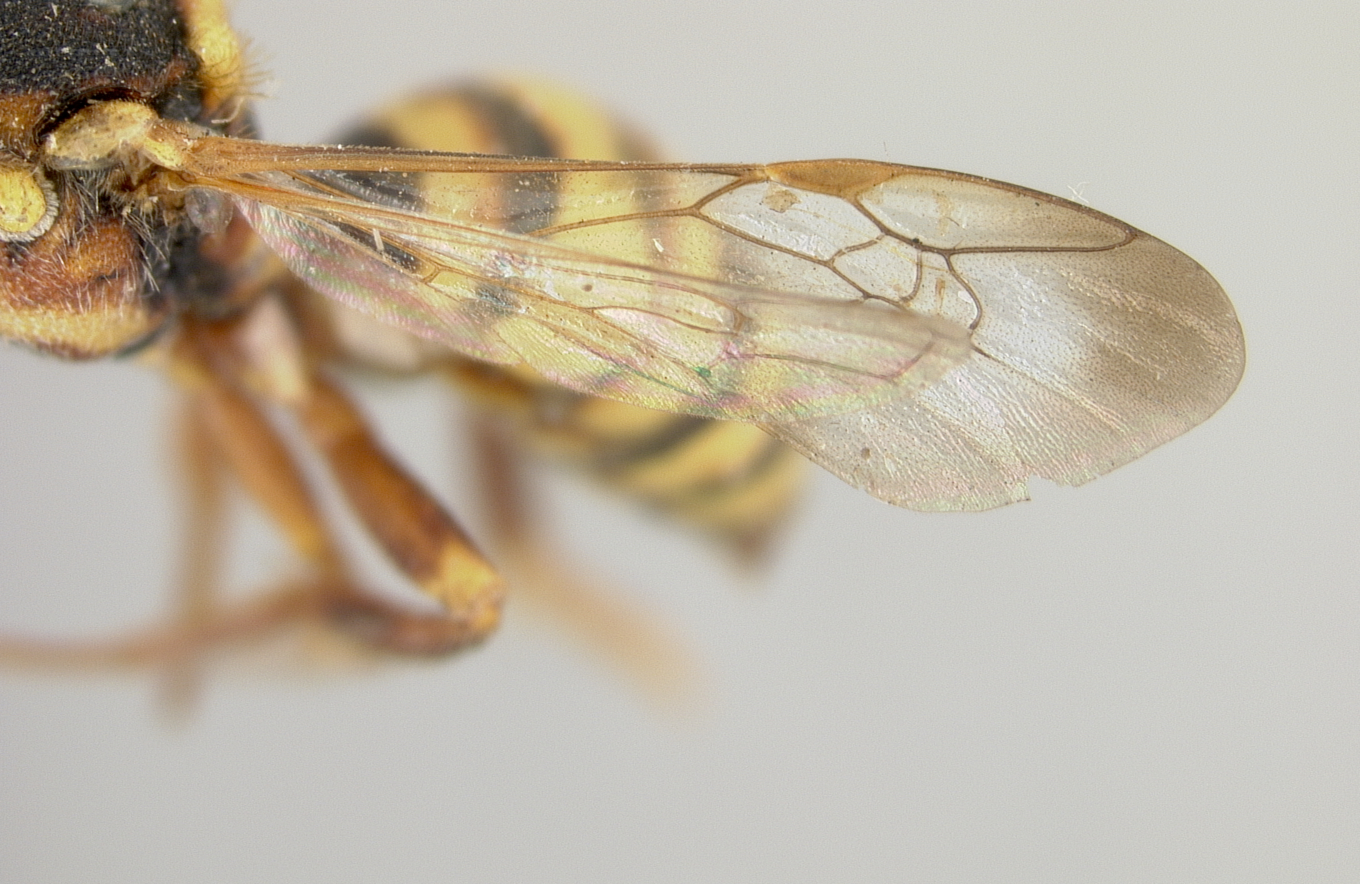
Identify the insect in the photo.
Nomada agynia
